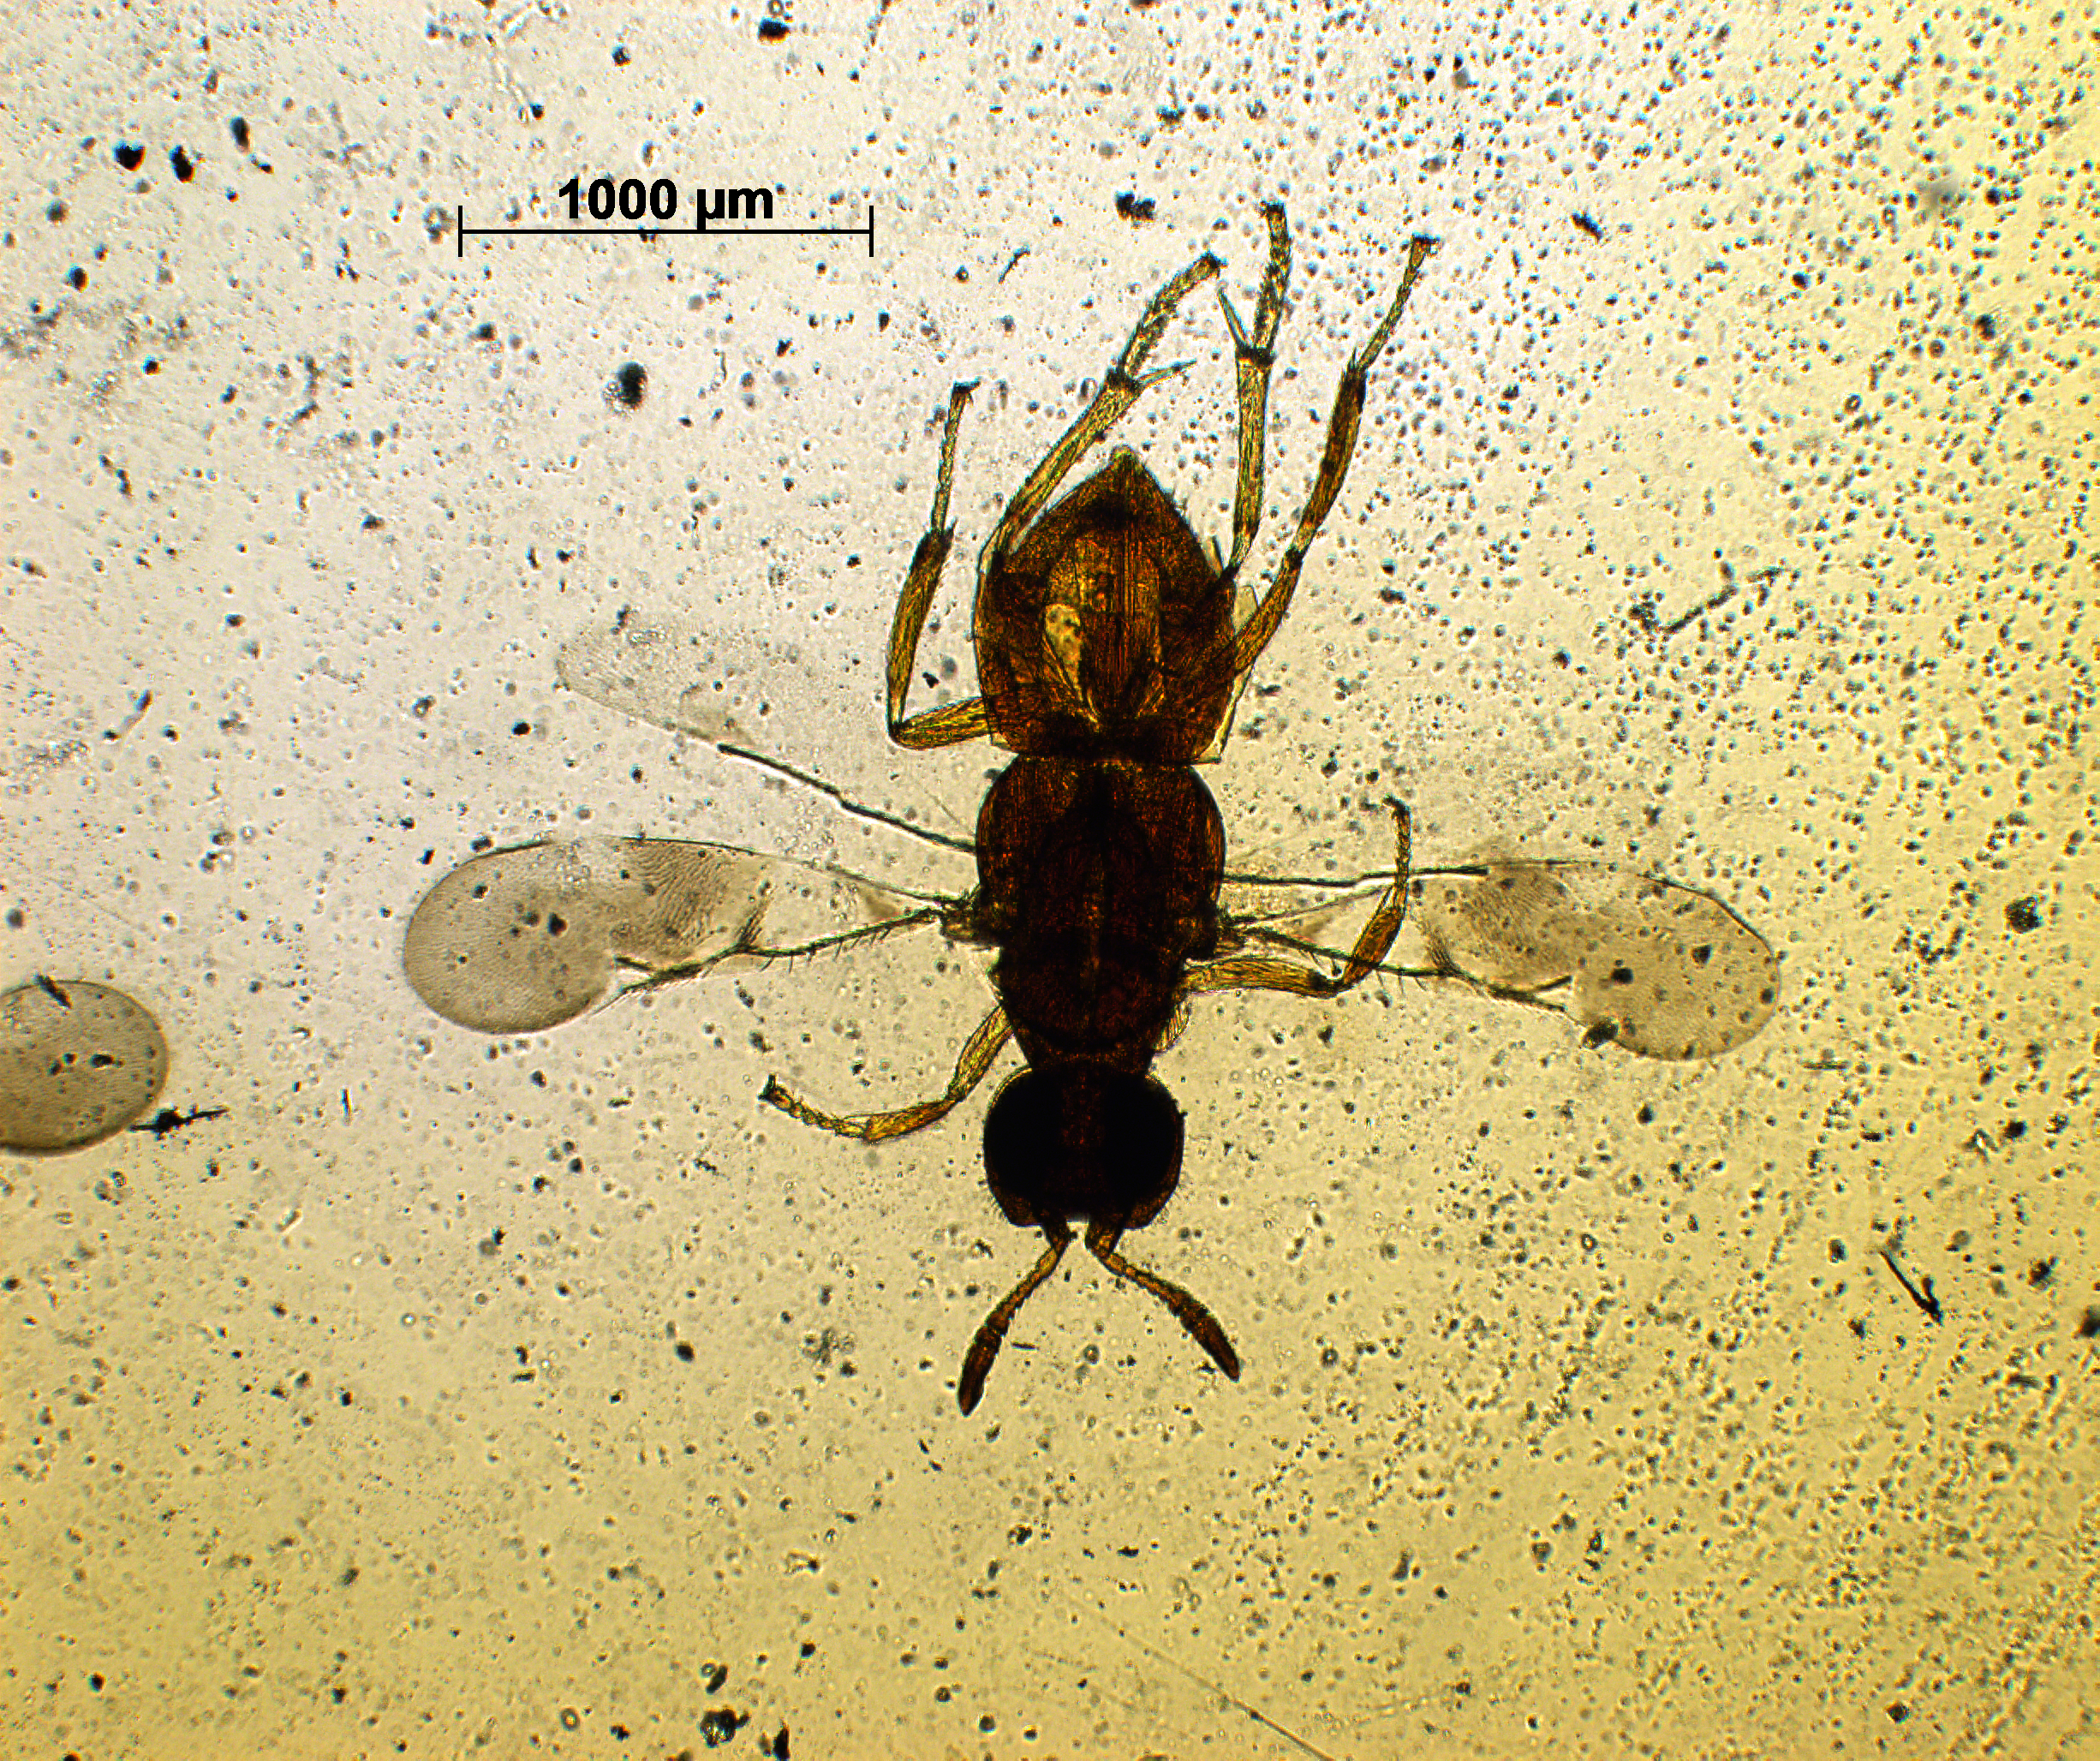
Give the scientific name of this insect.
Diversinervus meridionalis
